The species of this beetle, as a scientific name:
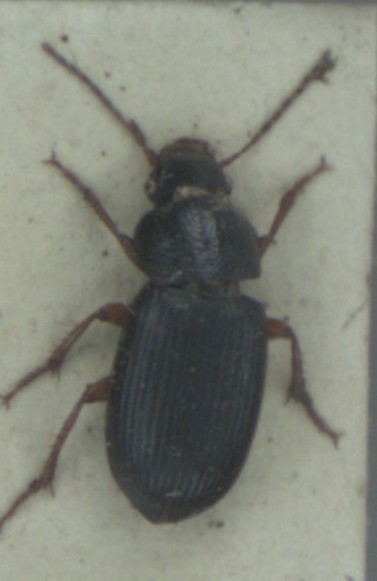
Ophonus azureus
